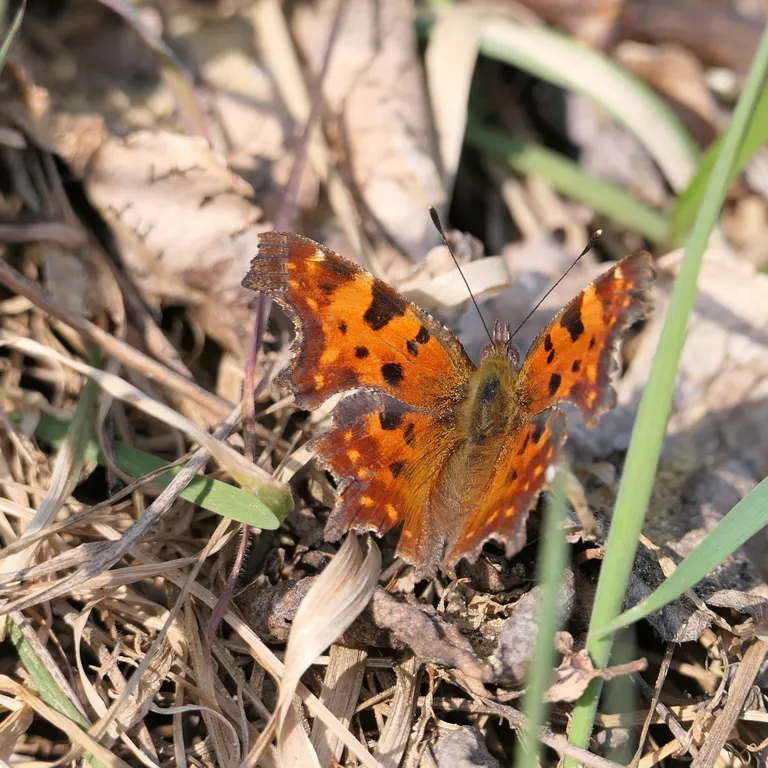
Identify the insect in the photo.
Polygonia c-album
